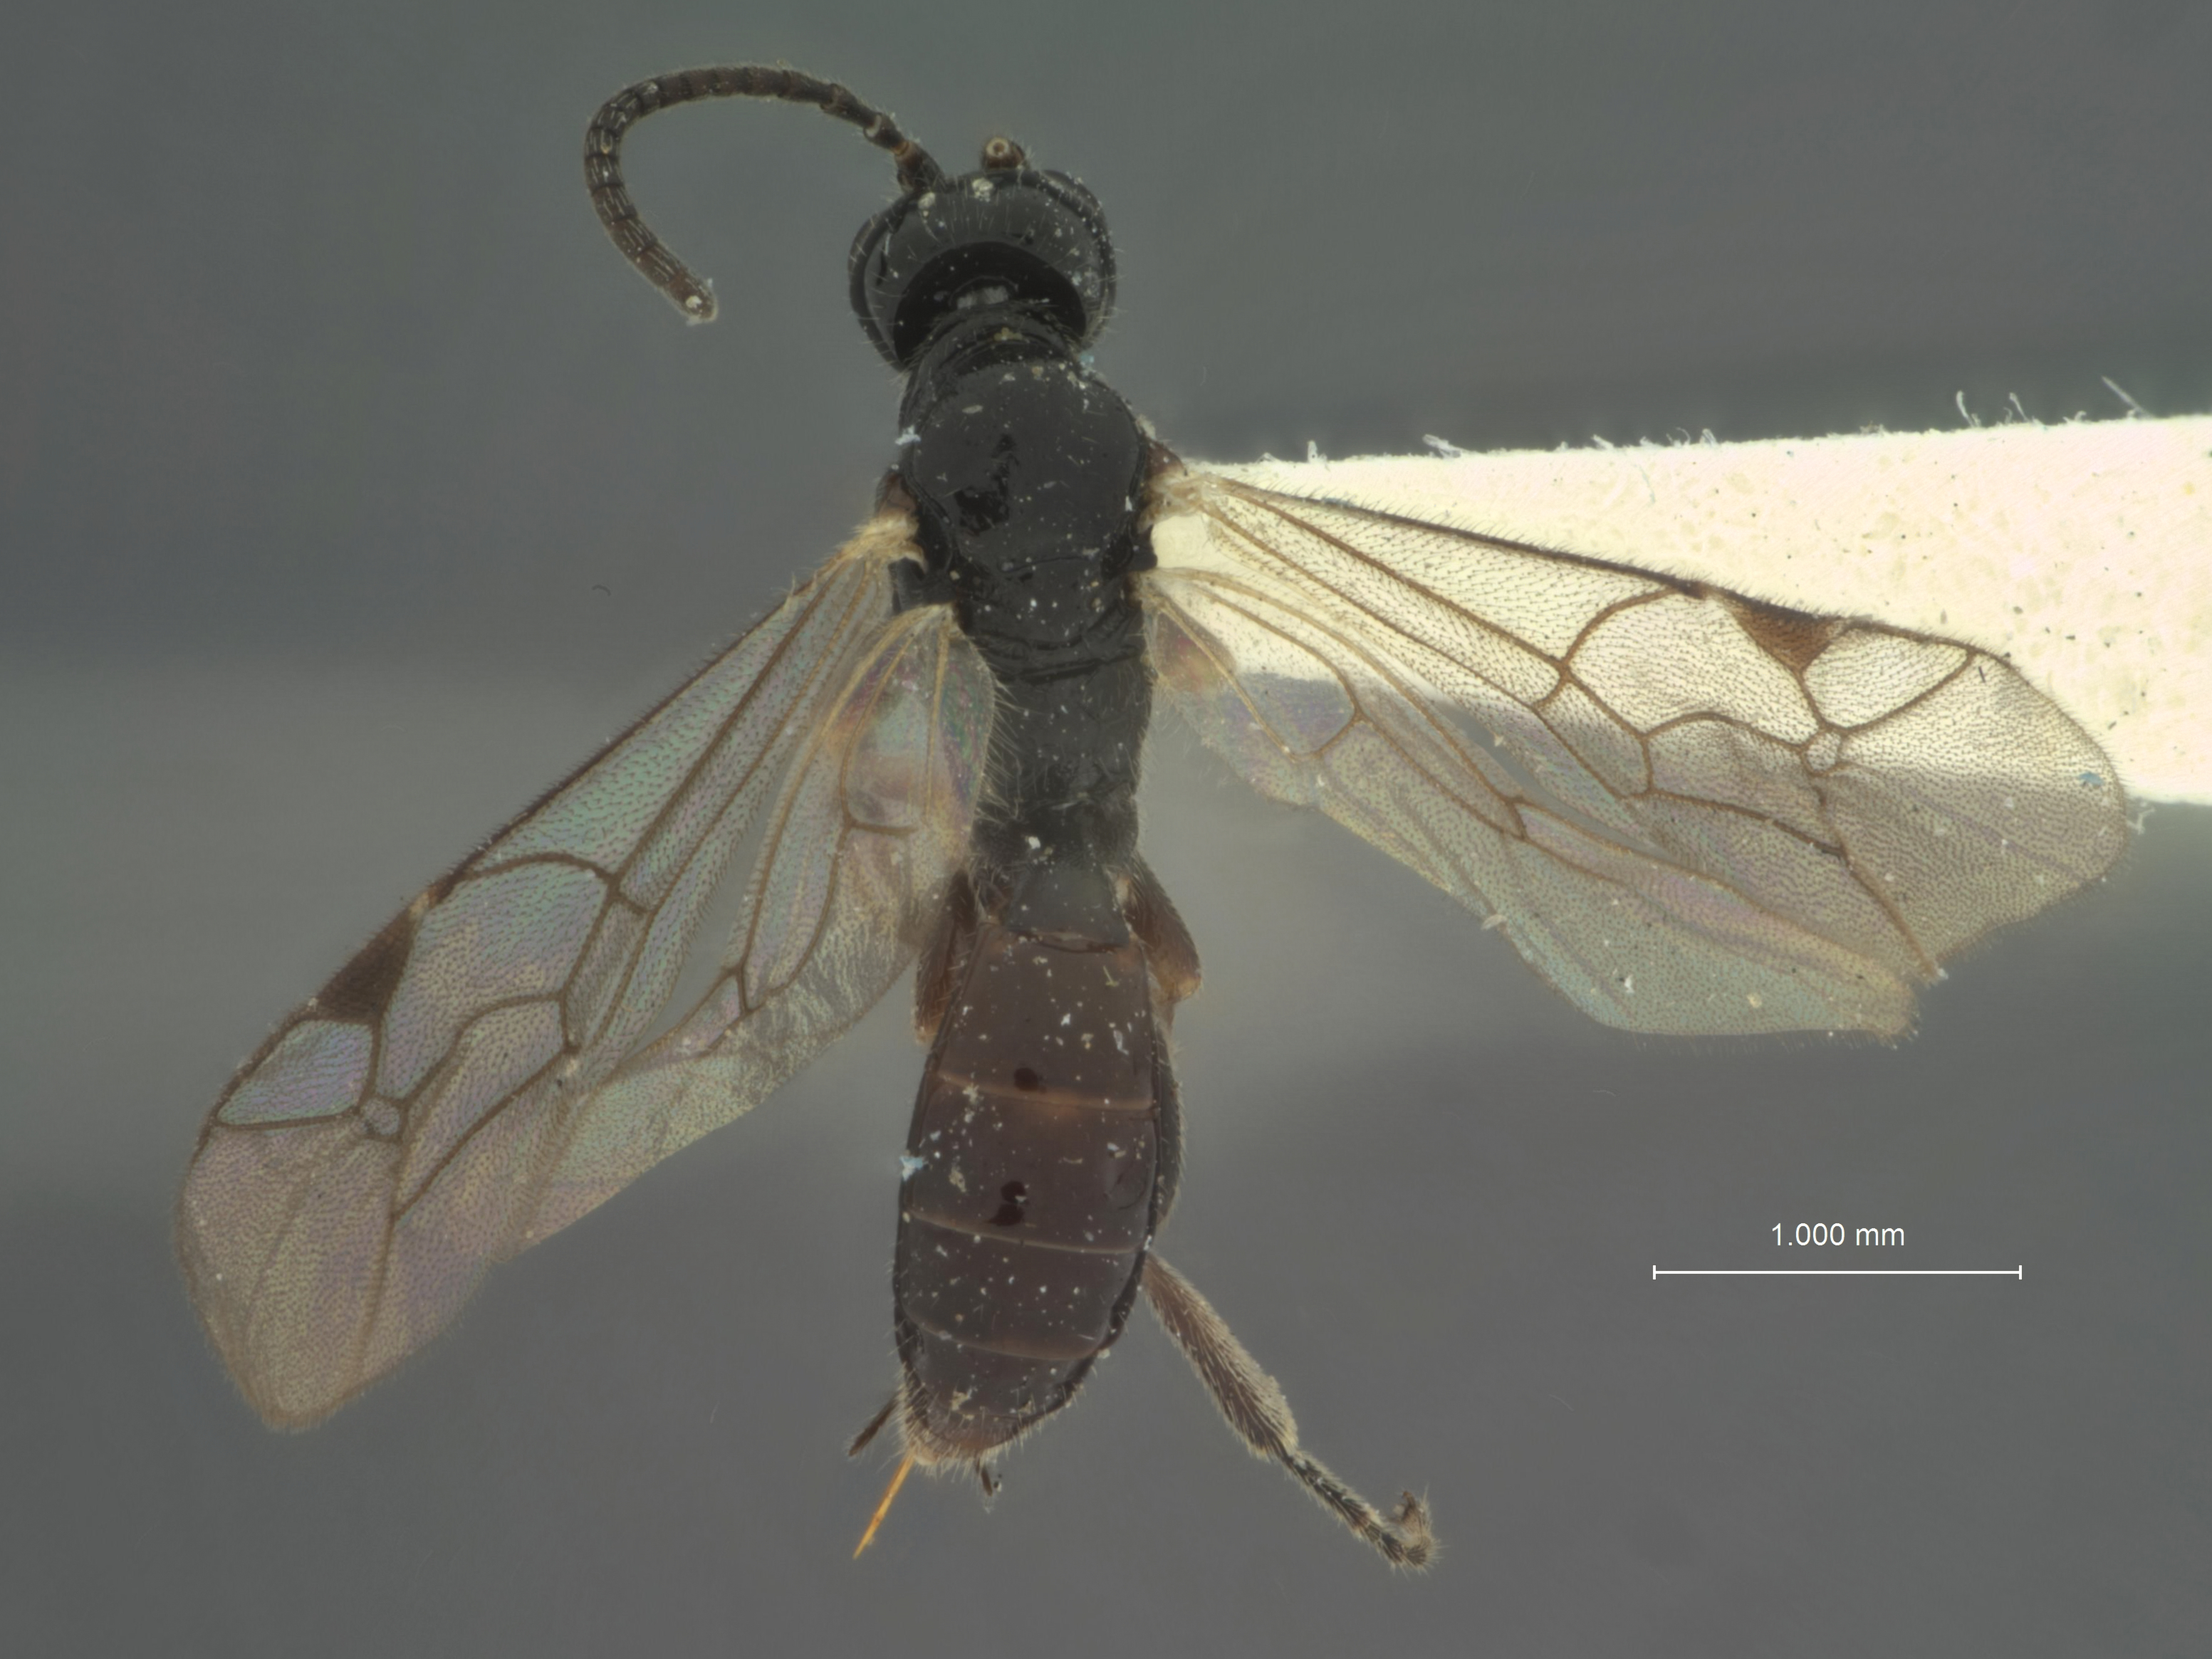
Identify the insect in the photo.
Bathymetis confusa
